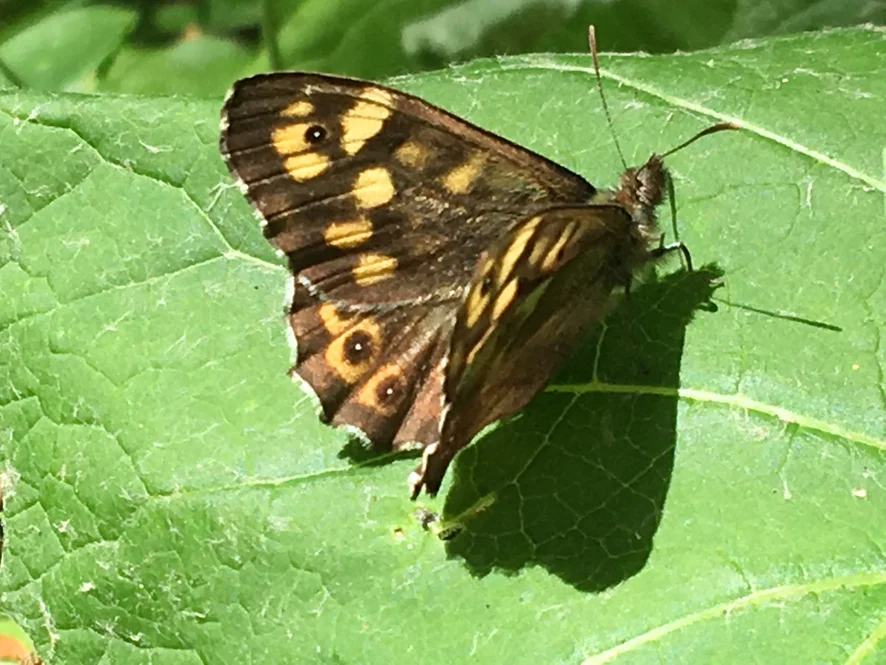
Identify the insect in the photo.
Pararge aegeria
